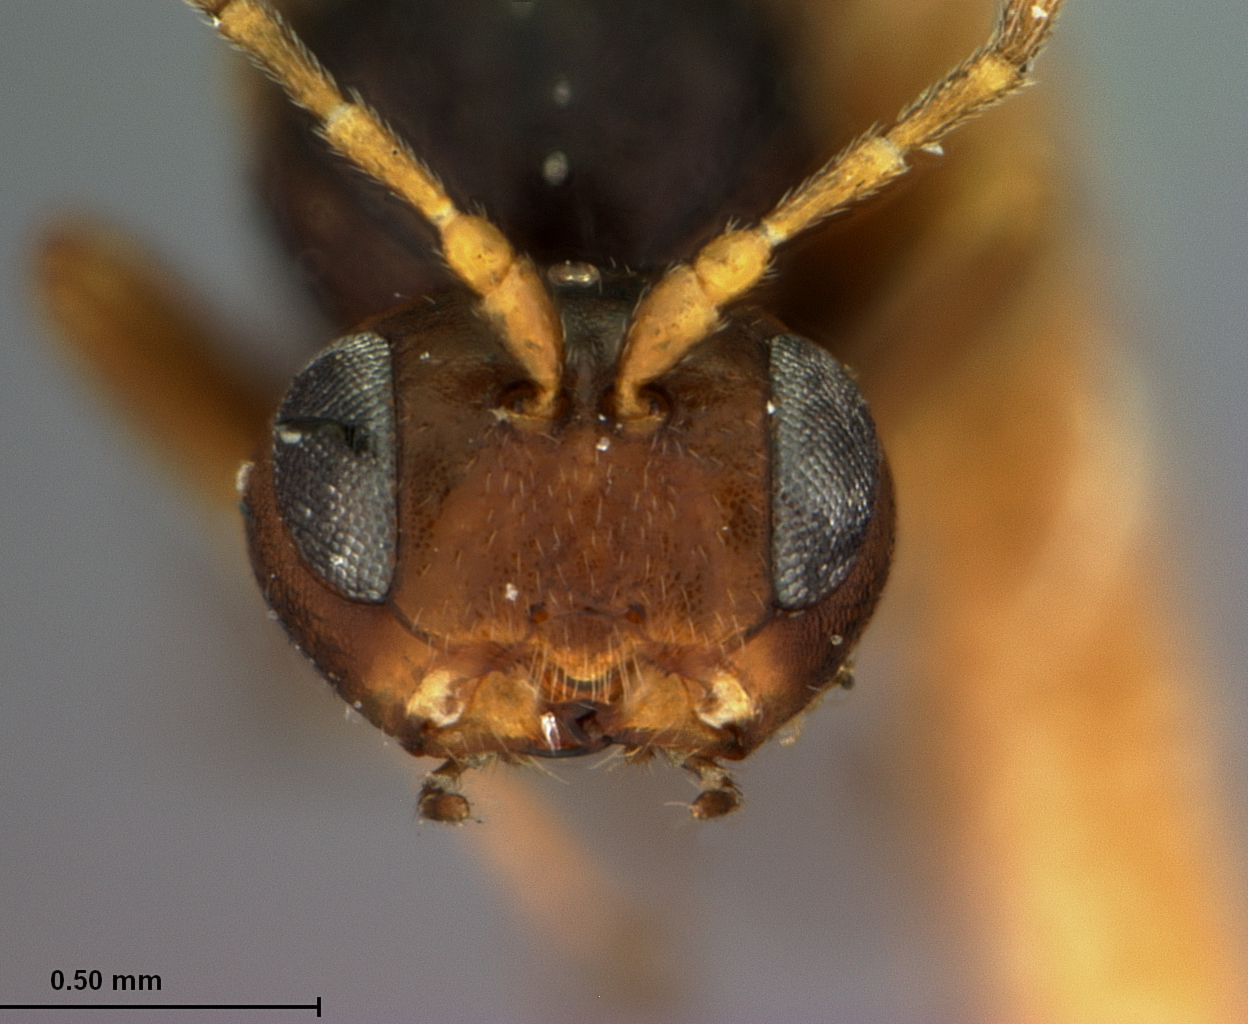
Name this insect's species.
Compsodryoxenus illinoisensis
